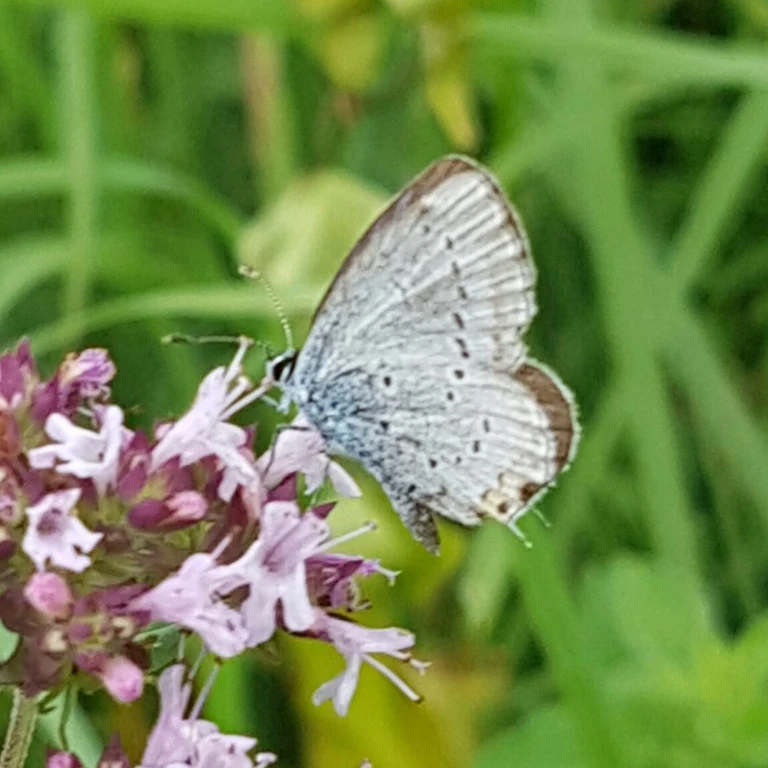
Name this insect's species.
Cupido argiades (also Elkalyce argiades)
